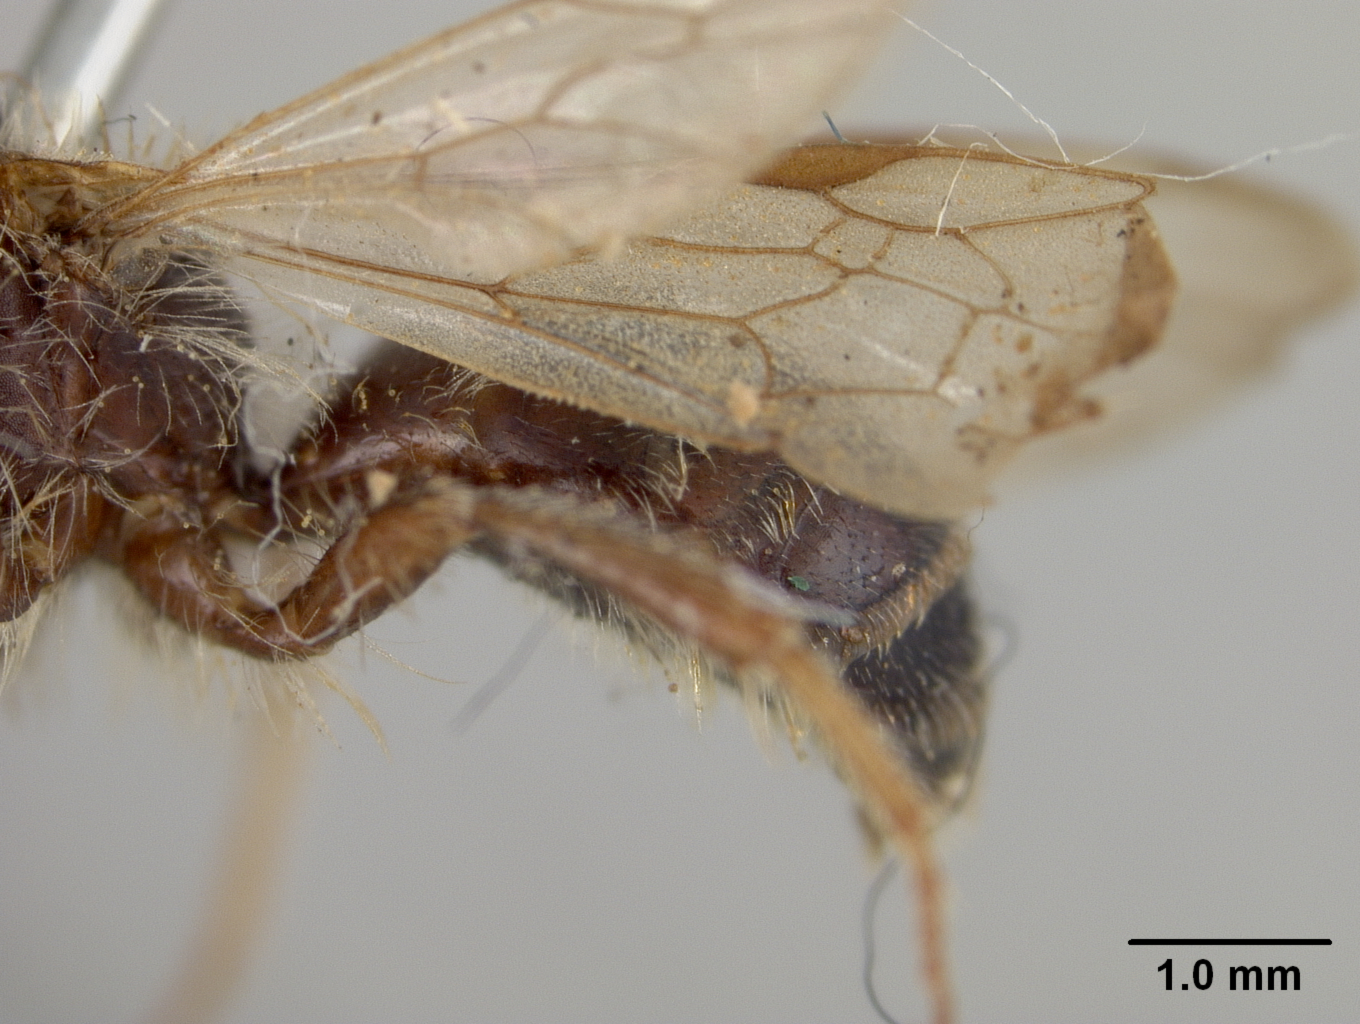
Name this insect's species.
Andrena platyparia
